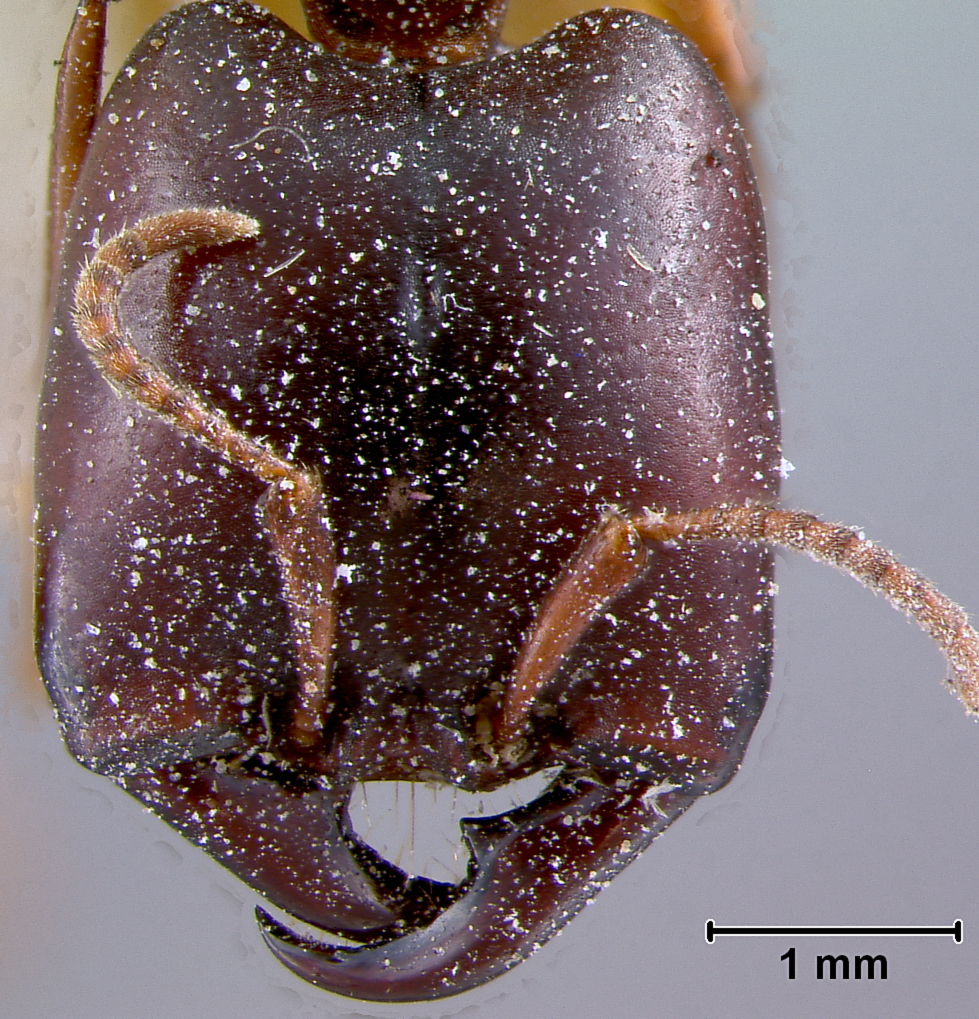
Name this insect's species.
Dorylus kohli
